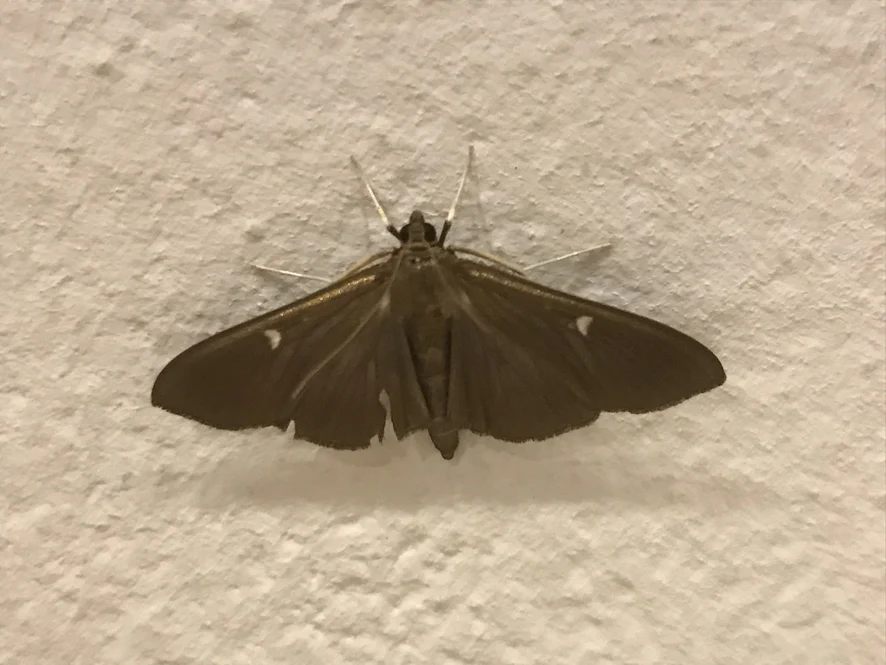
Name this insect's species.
Cydalima perspectalis
